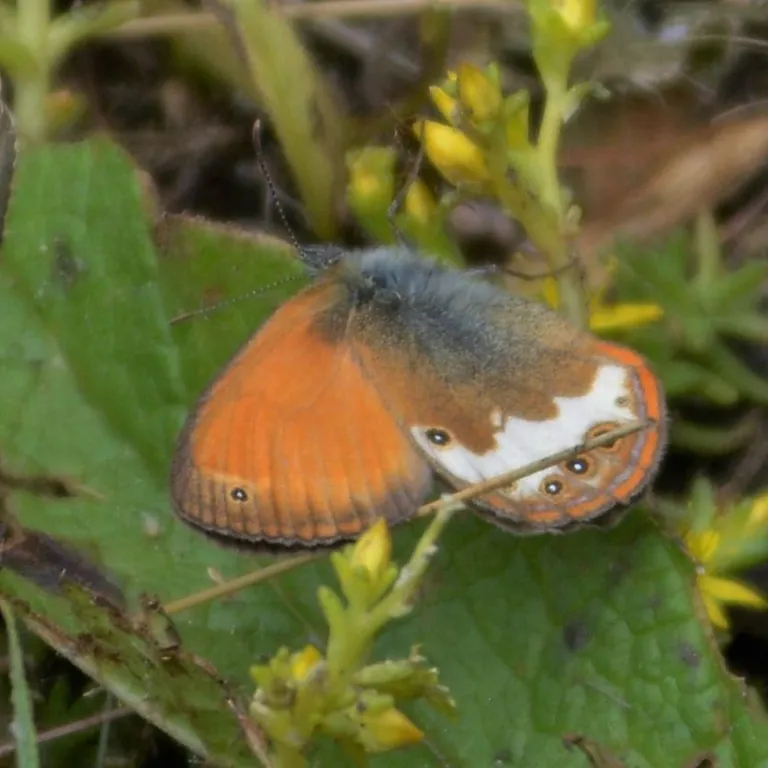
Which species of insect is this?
Coenonympha arcania
